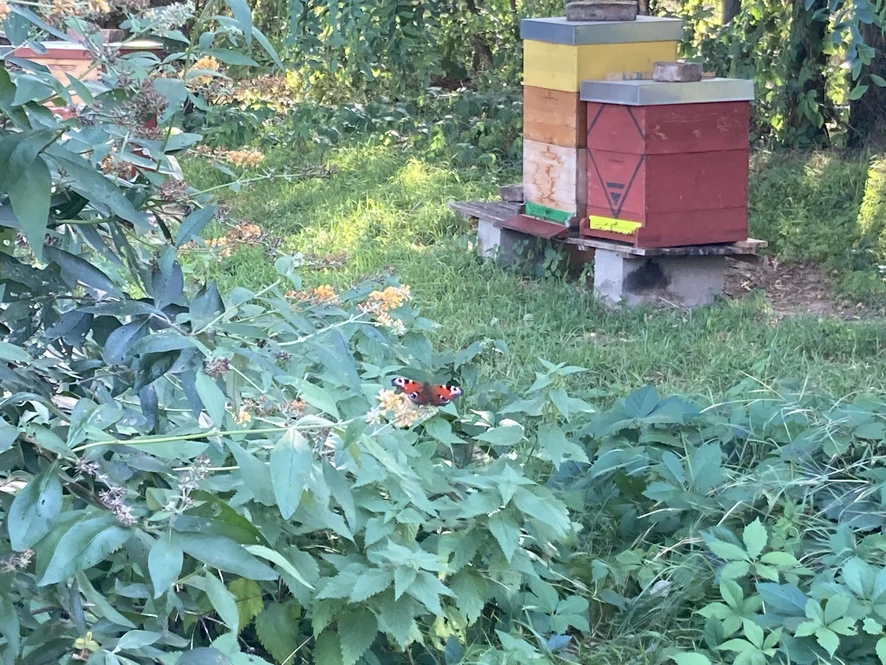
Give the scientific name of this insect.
Aglais io
